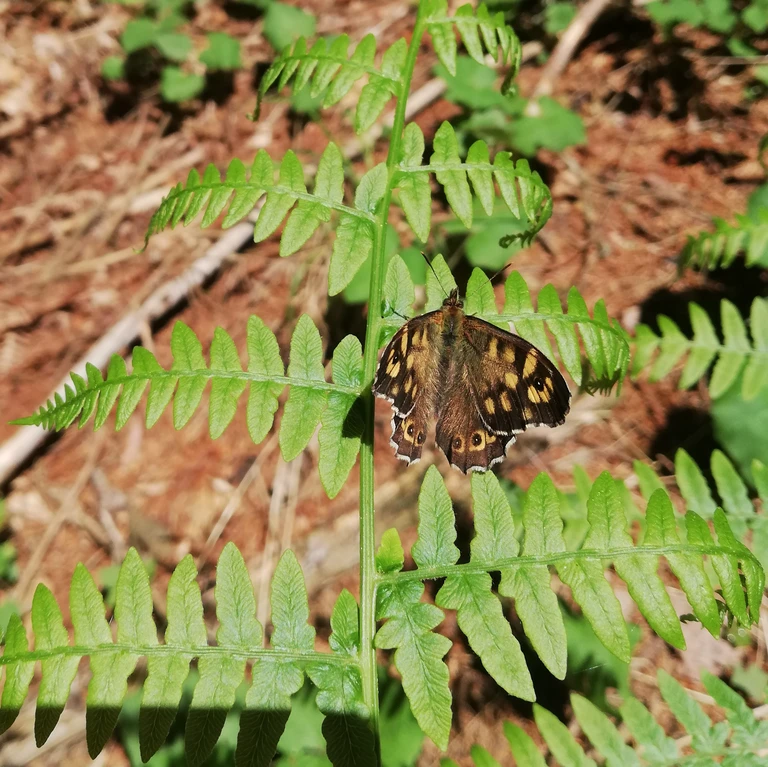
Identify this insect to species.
Pararge aegeria
